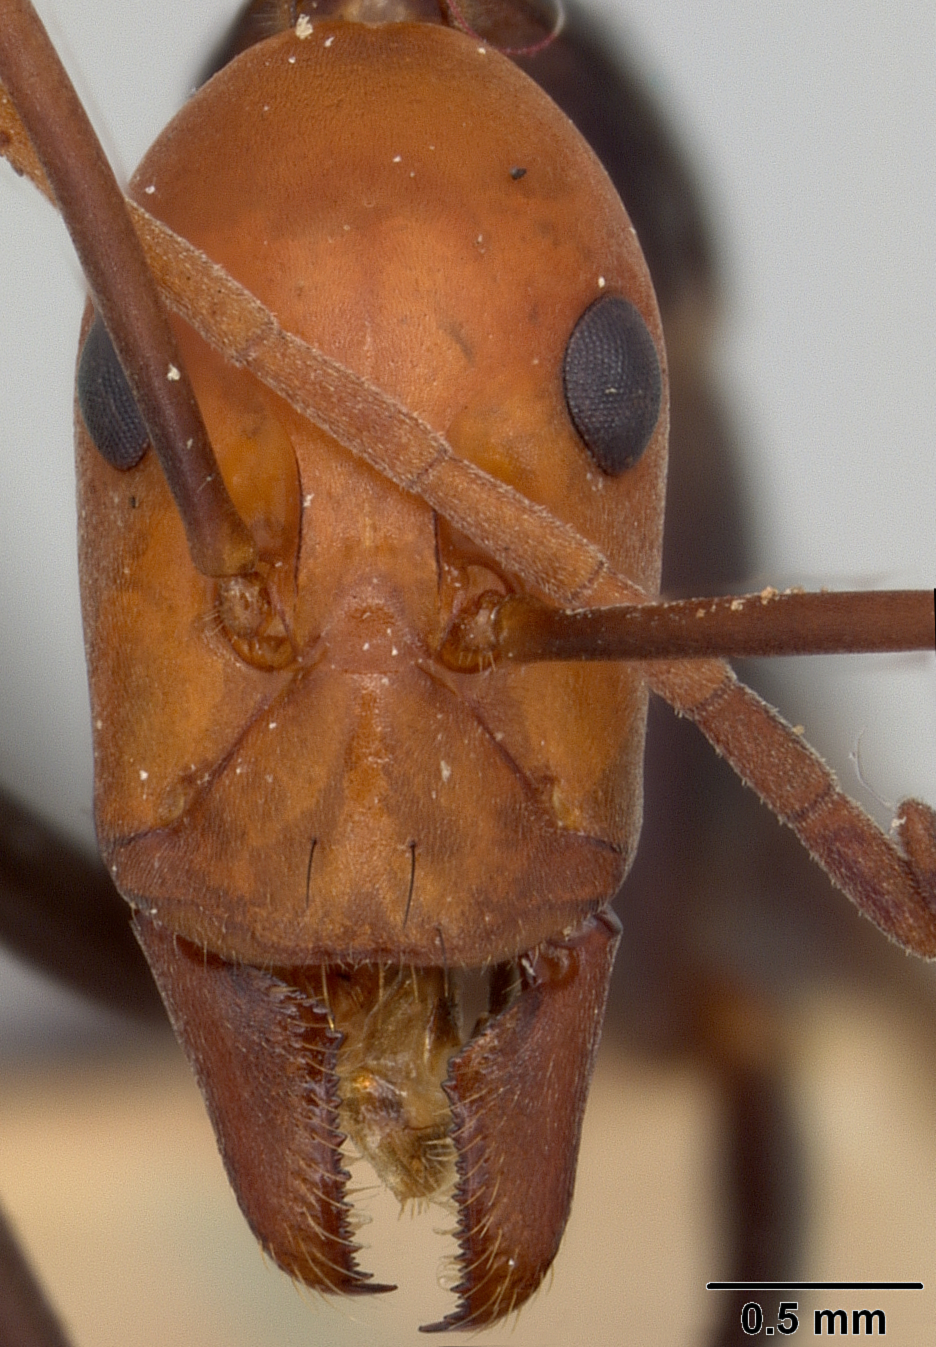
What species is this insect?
Leptomyrmex erythrocephalus
